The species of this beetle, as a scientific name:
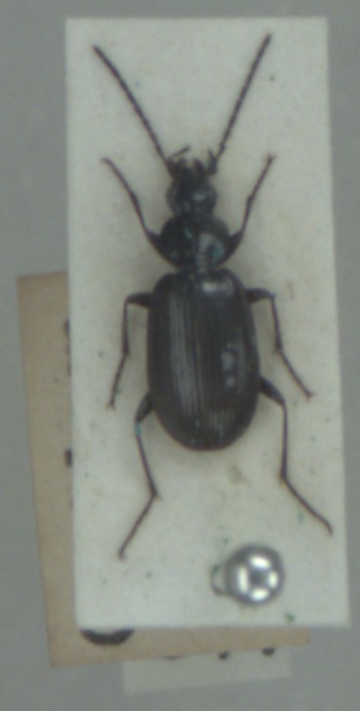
Agonum gracile
